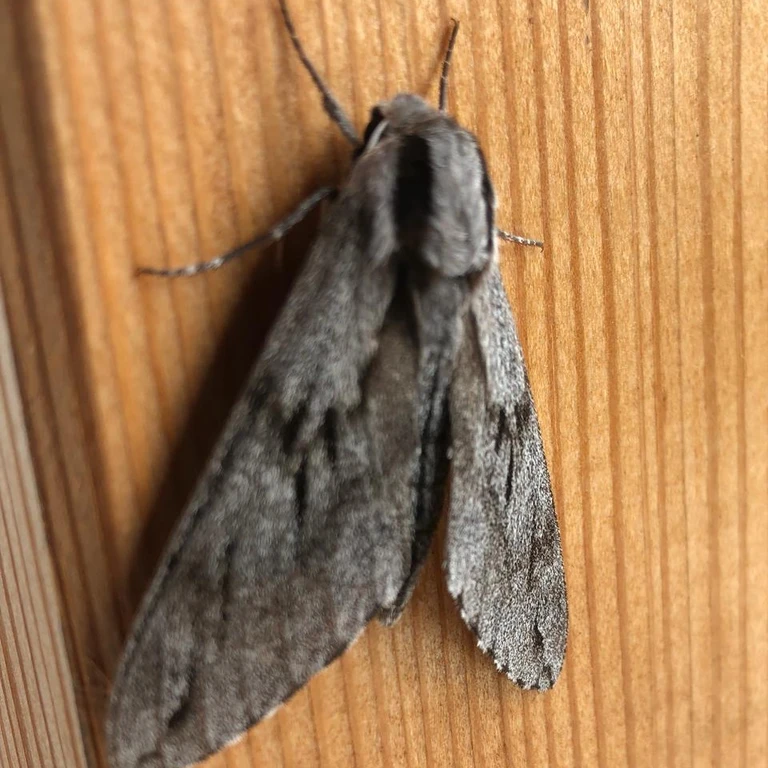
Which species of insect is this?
Sphinx pinastri
